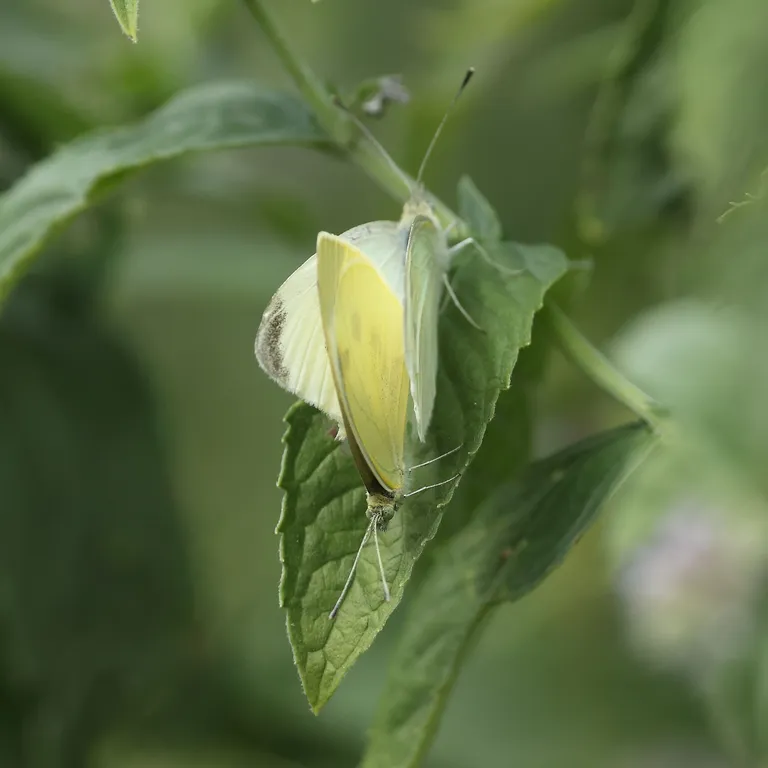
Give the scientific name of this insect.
Pieris rapae
